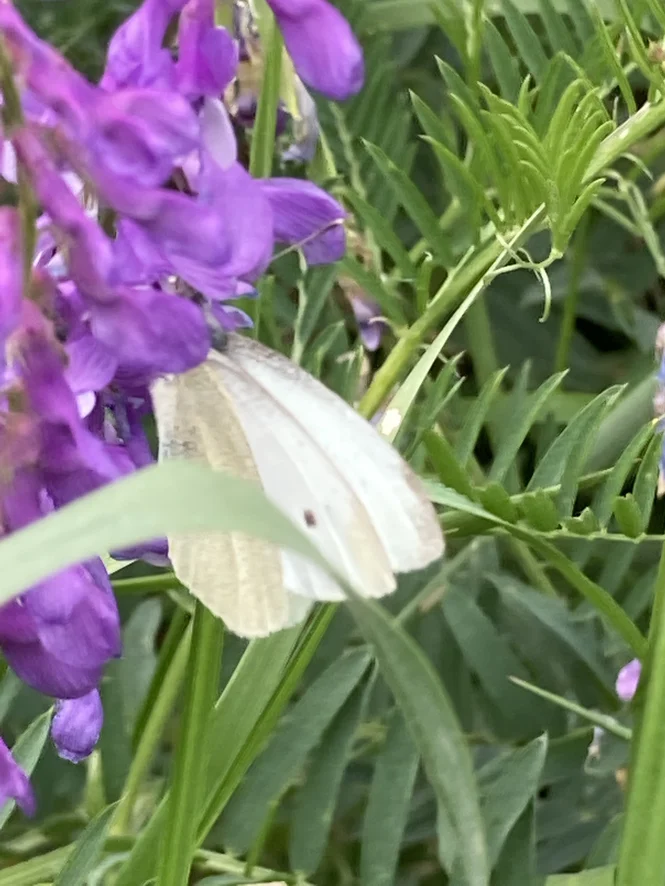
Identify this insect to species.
Pieris rapae
